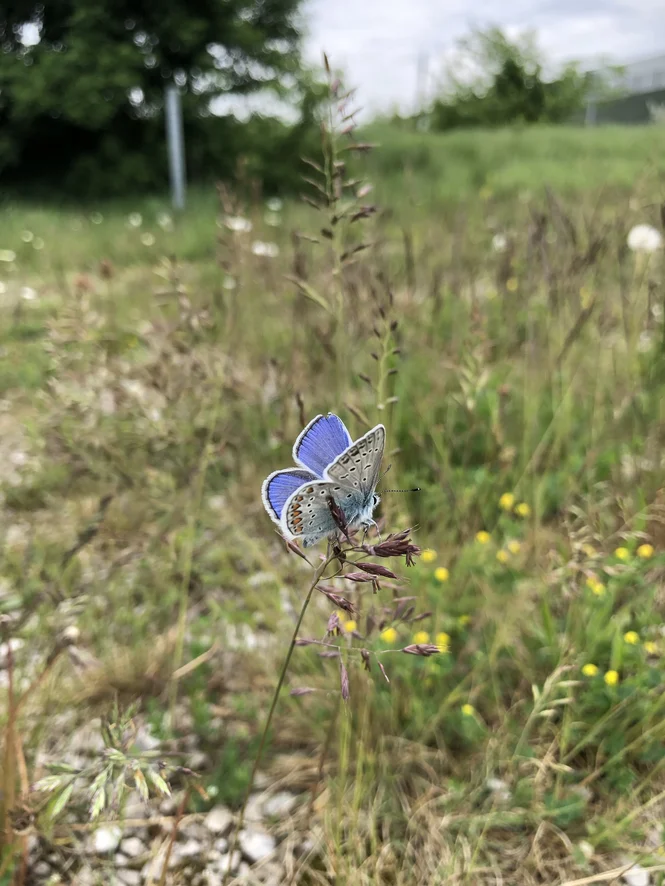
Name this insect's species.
Polyommatus icarus
